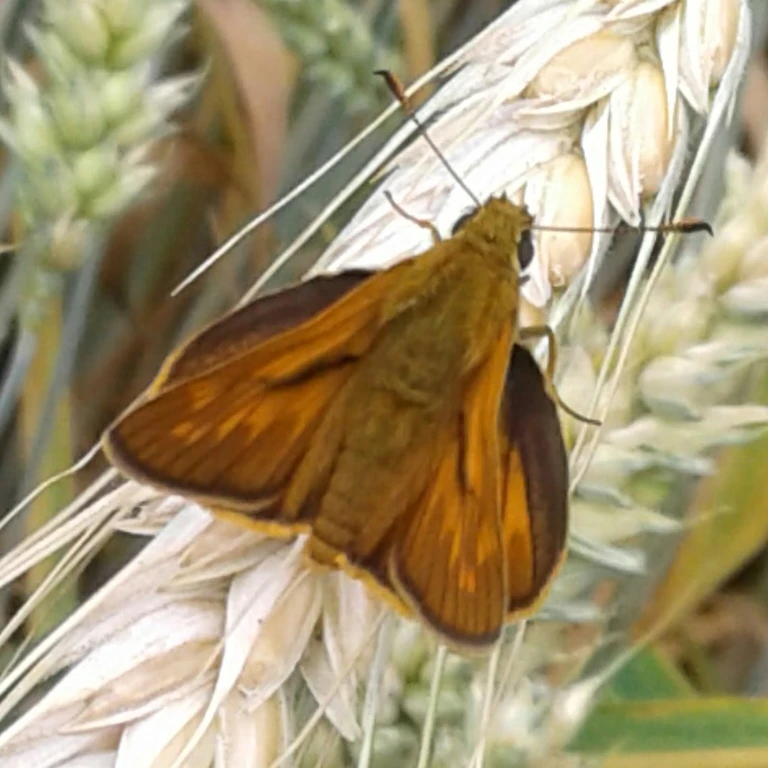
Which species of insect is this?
Ochlodes sylvanus (also Ochlodes venata)
